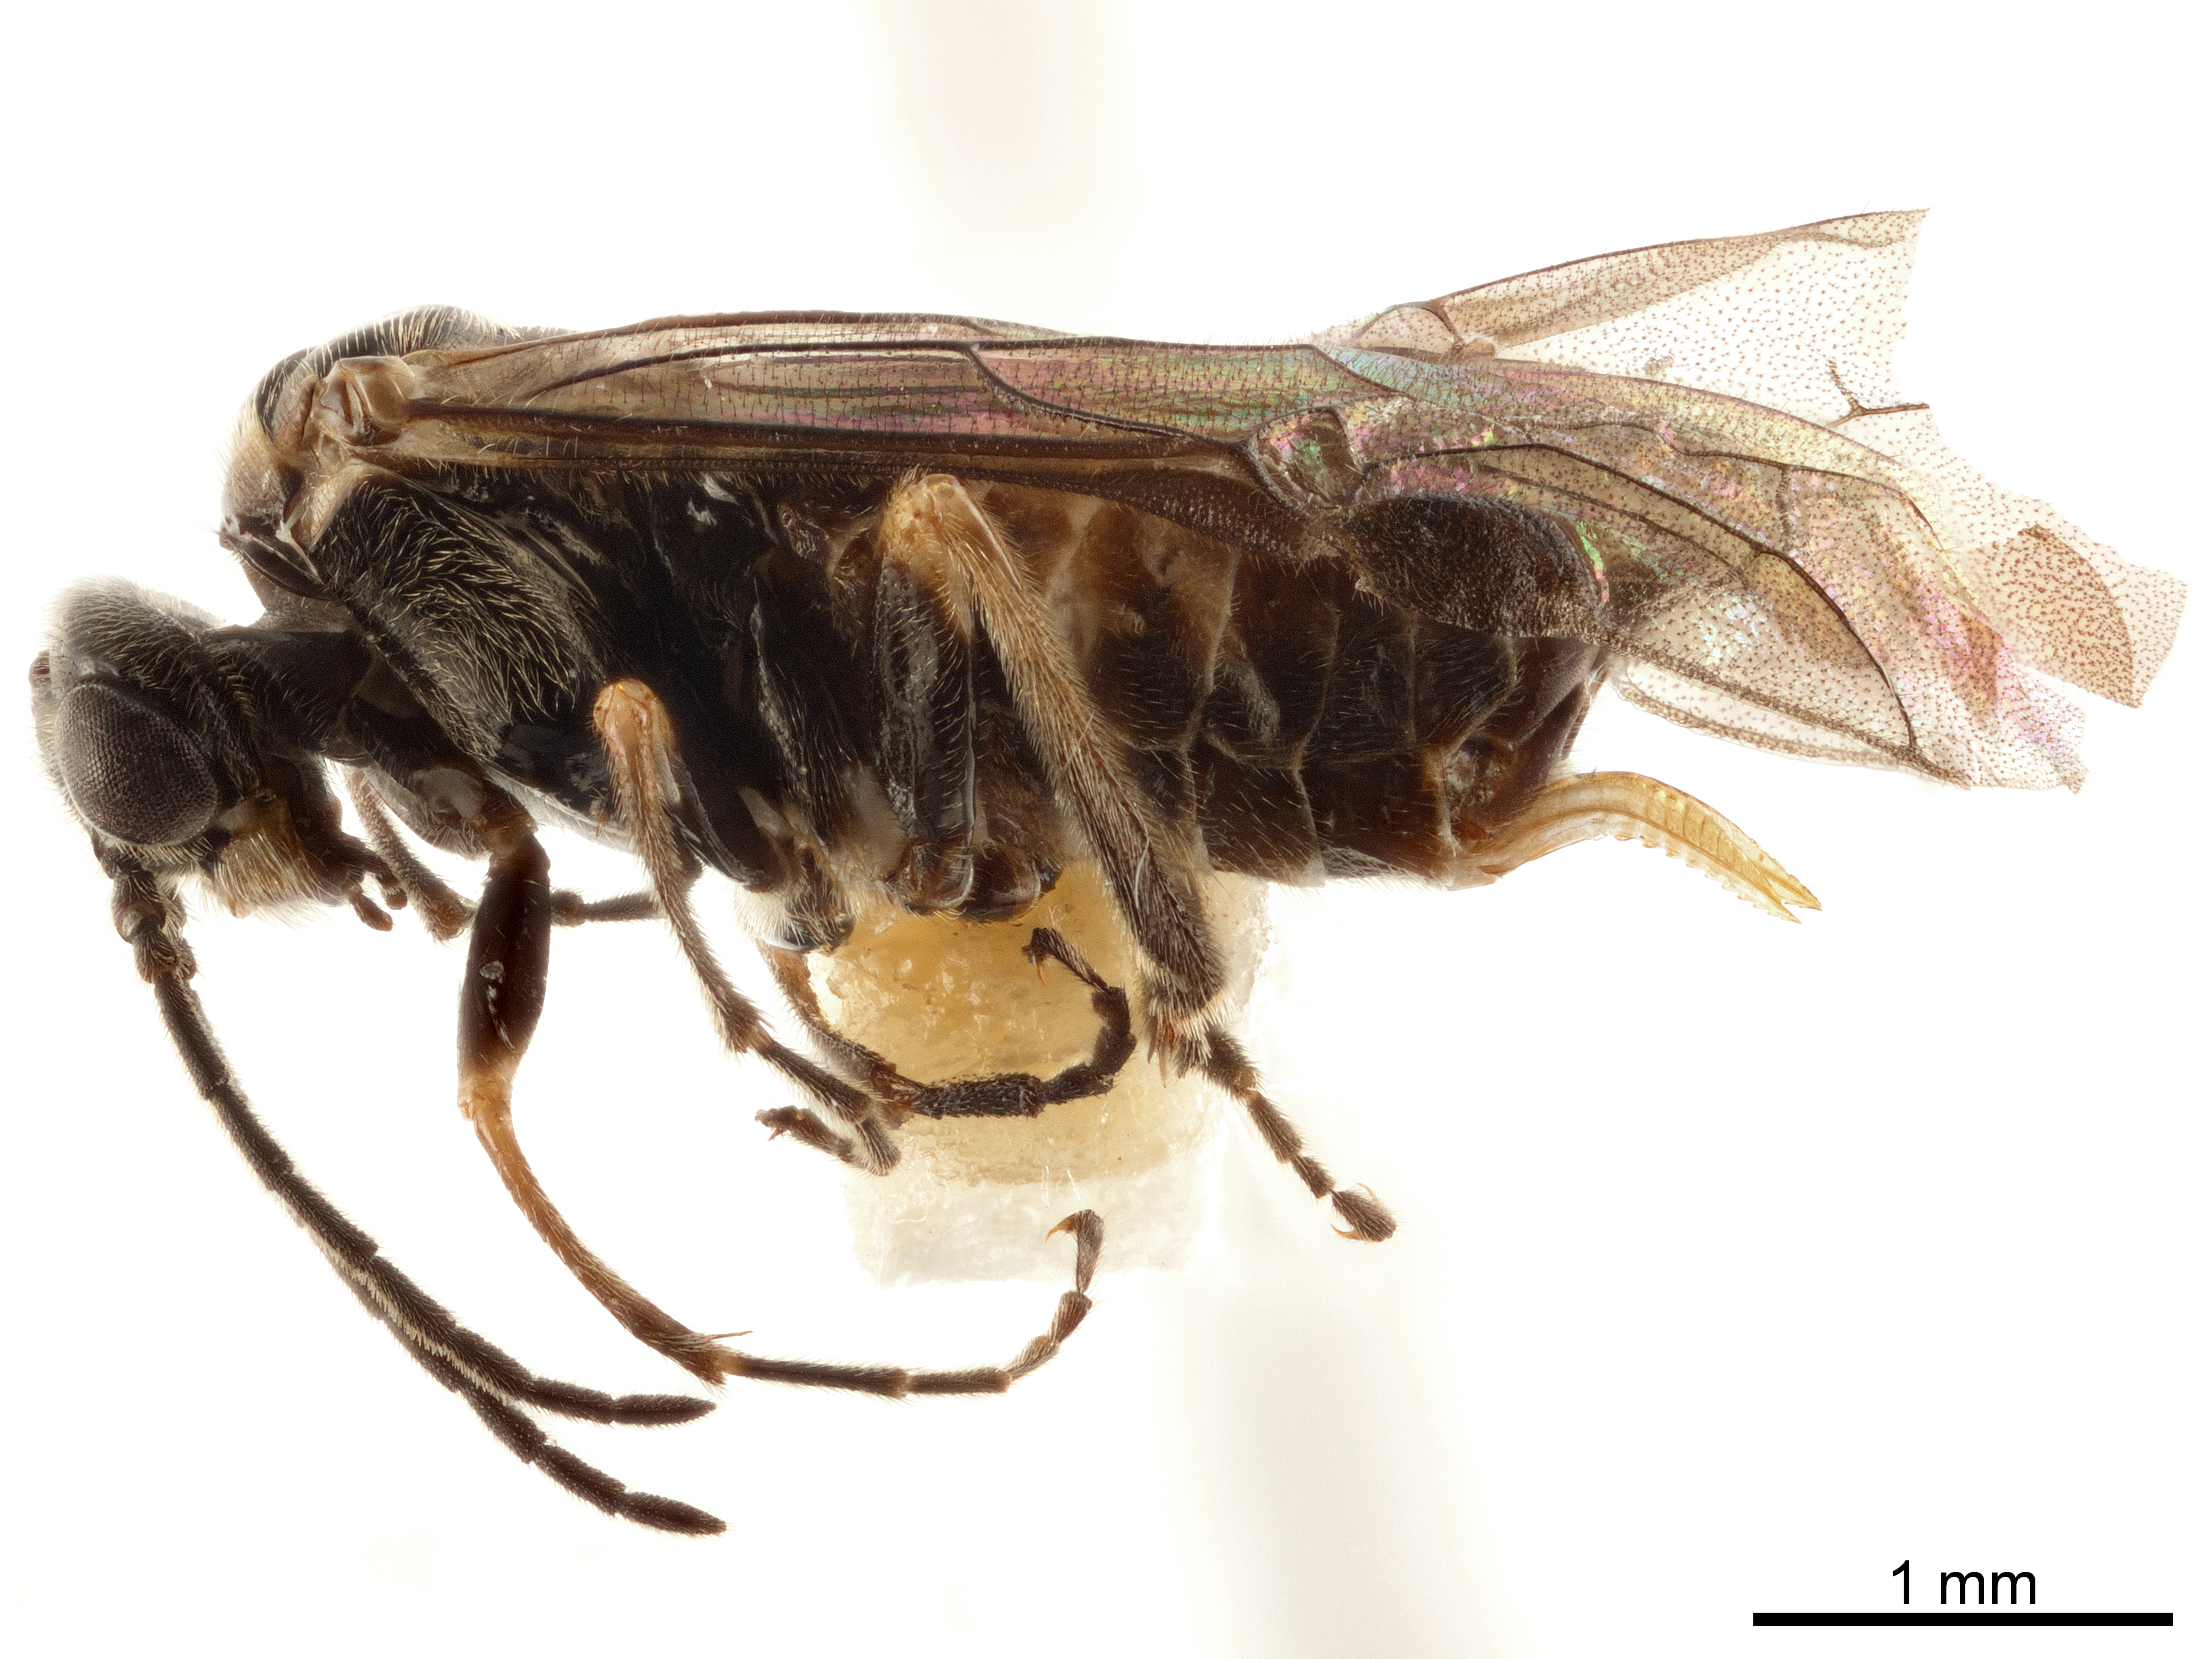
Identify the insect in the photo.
Prolatus artus
